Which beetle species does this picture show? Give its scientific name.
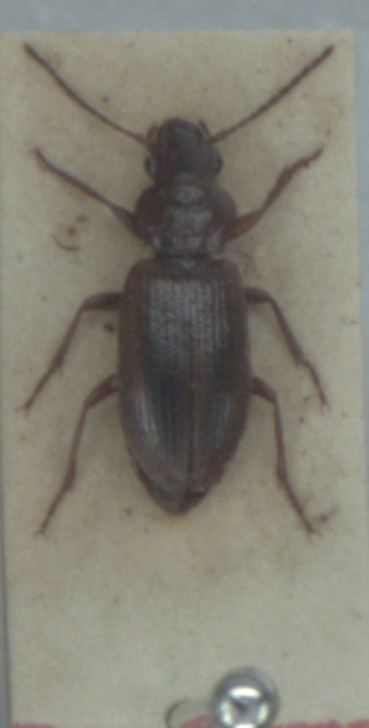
Dicheirotrichus gustavii
